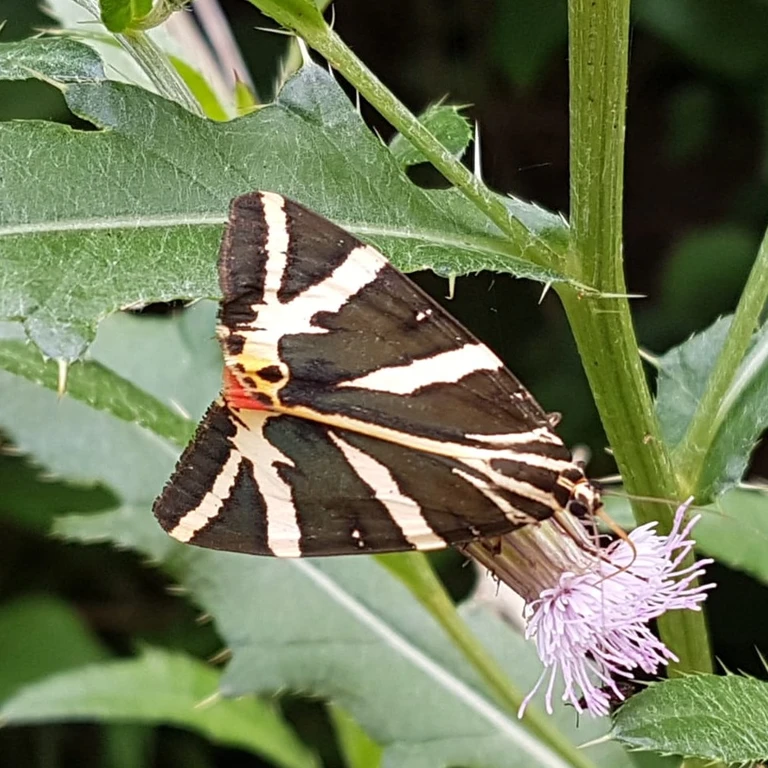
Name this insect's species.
Euplagia quadripunctaria
